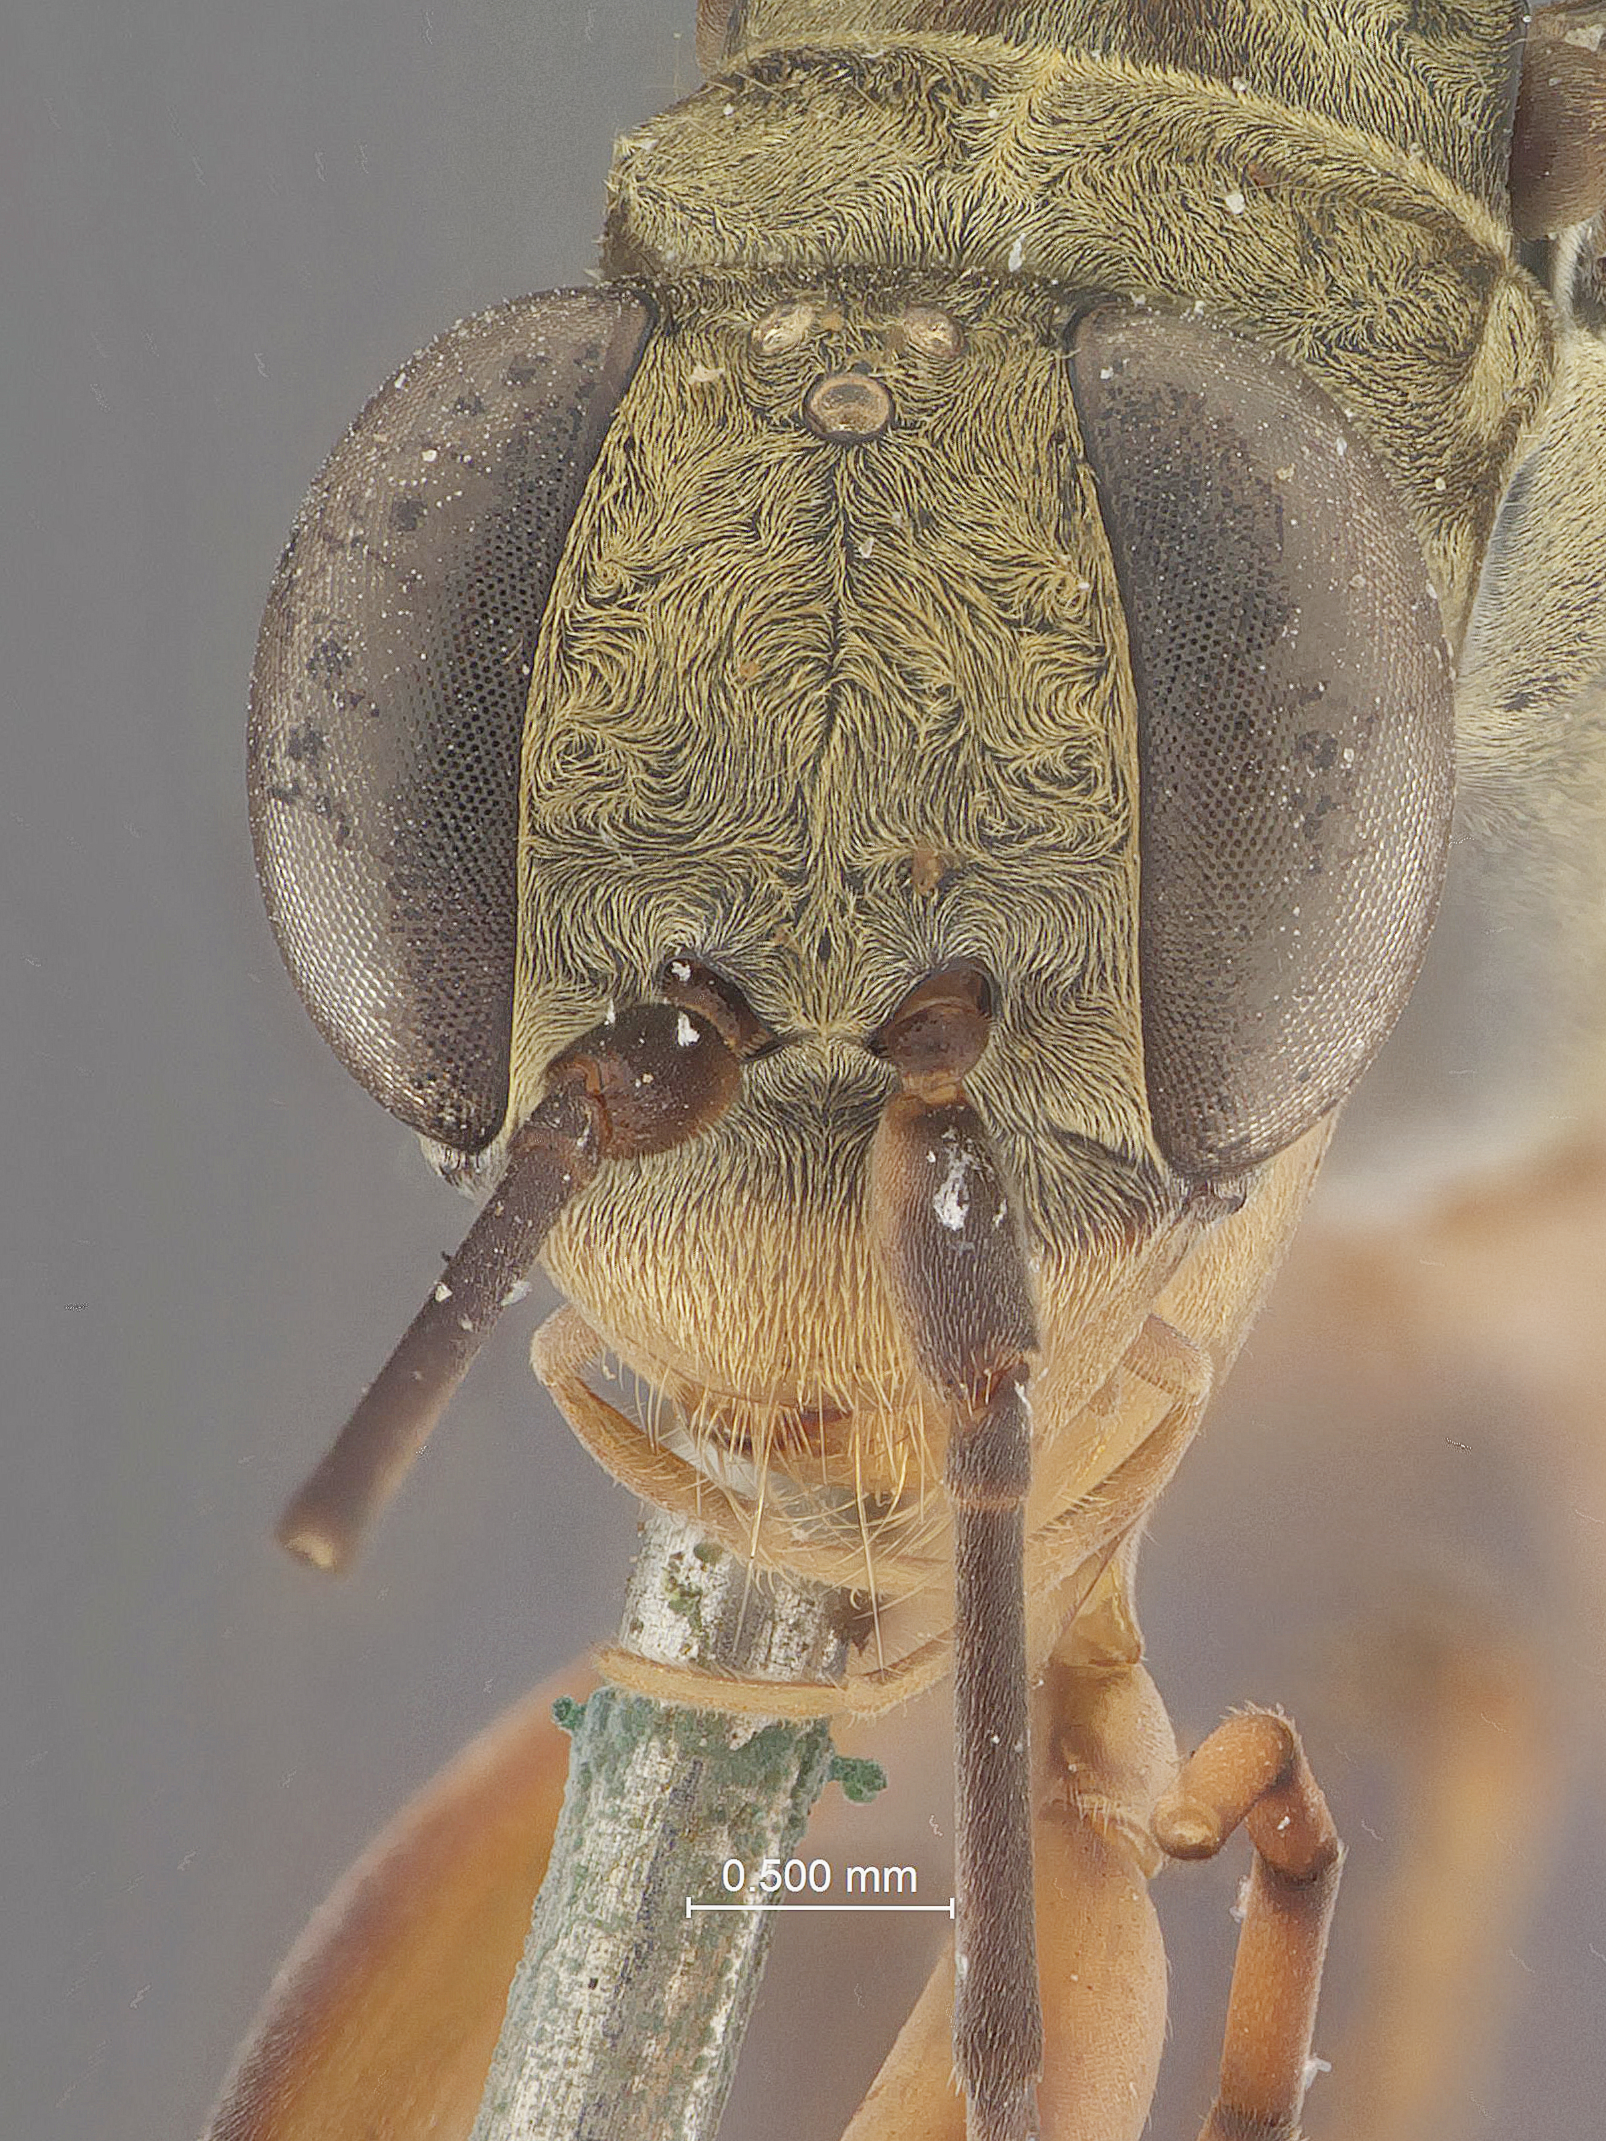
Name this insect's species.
Deuteragenia thias
